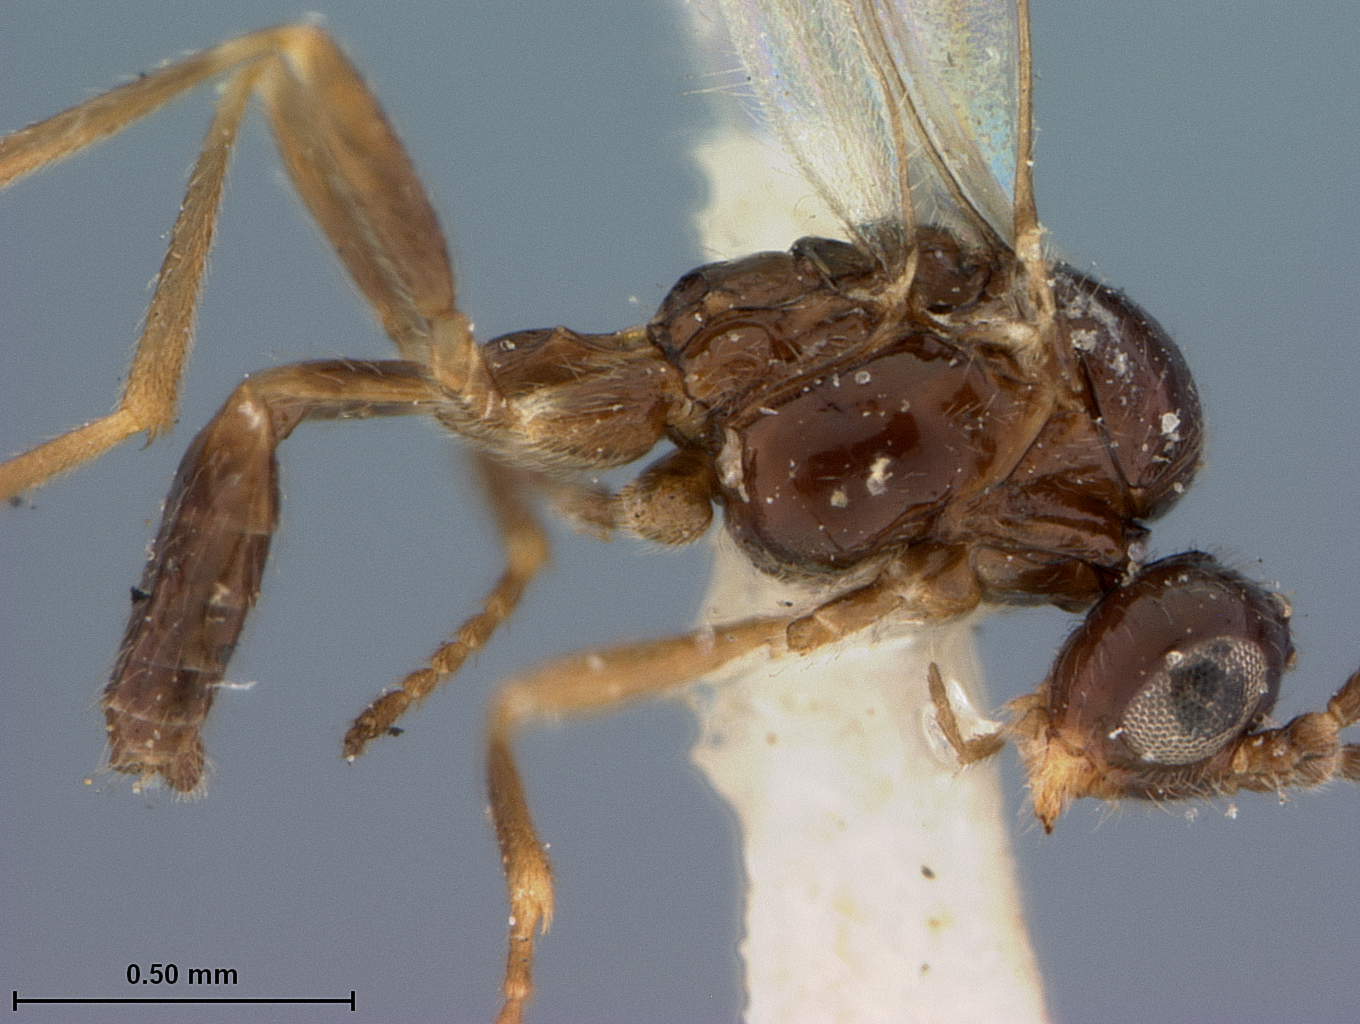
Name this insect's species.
Lipolexis piceus
